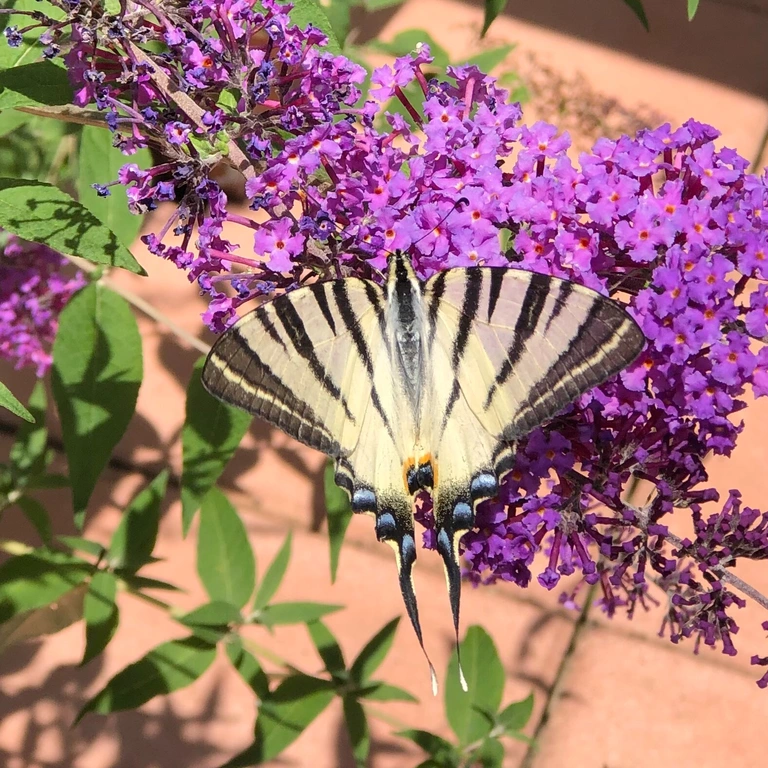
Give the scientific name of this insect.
Iphiclides podalirius
